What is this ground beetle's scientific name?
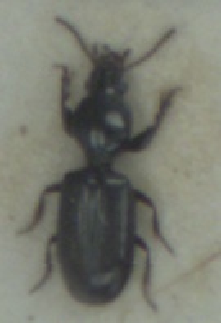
Dyschirius salinus
